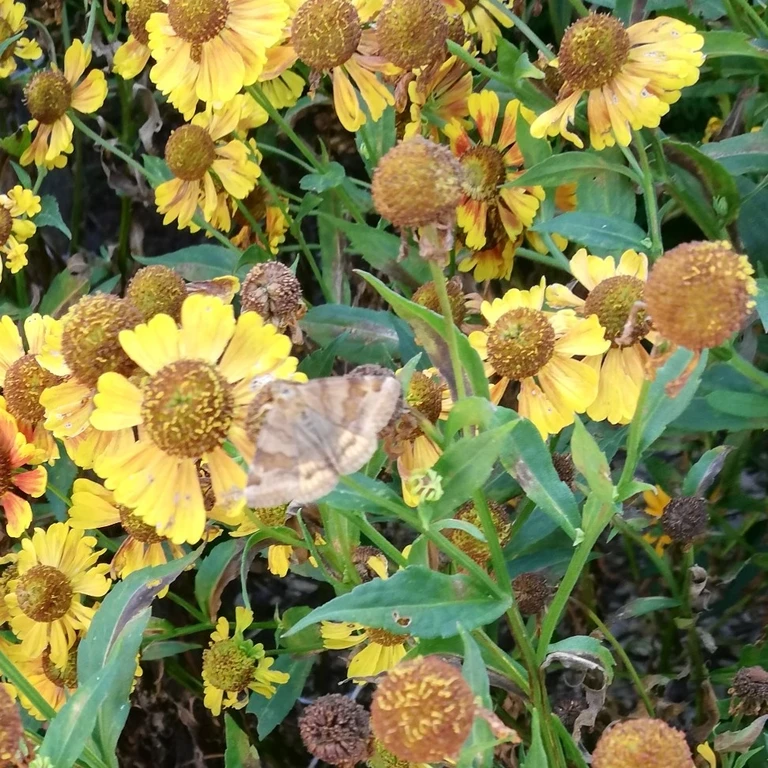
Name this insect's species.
Euclidia glyphica
